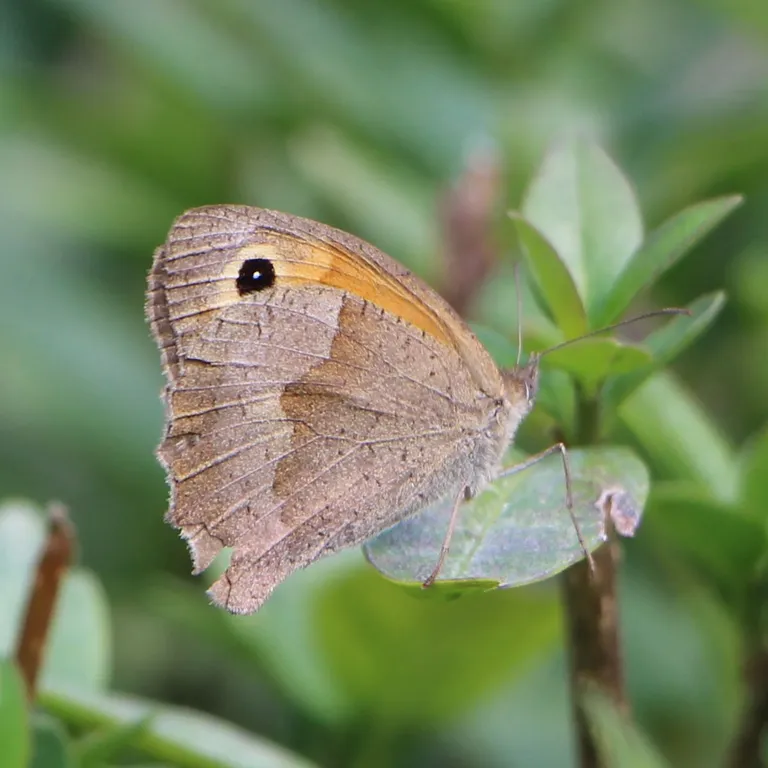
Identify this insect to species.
Maniola jurtina
